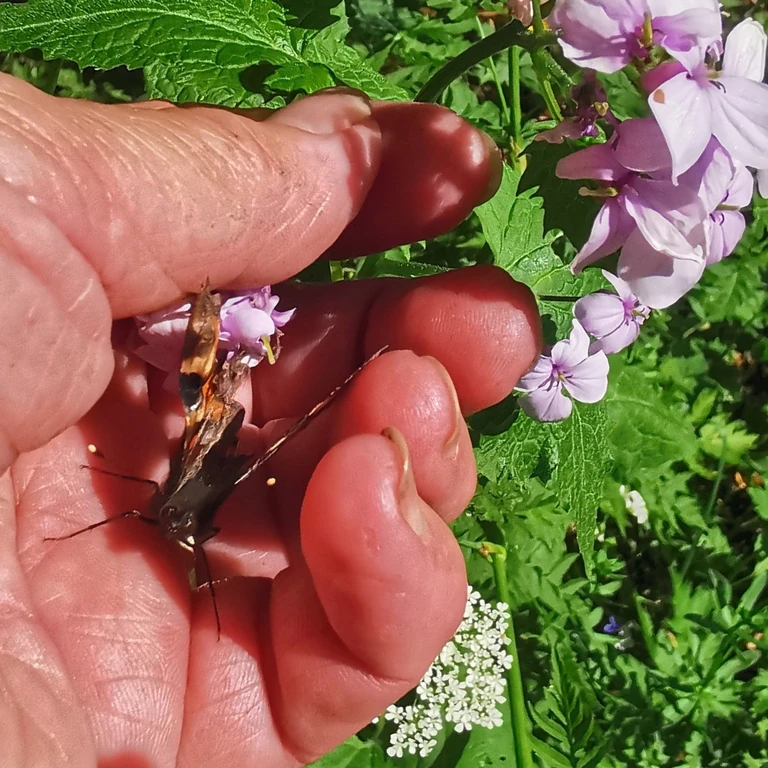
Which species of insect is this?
Vanessa atalanta
